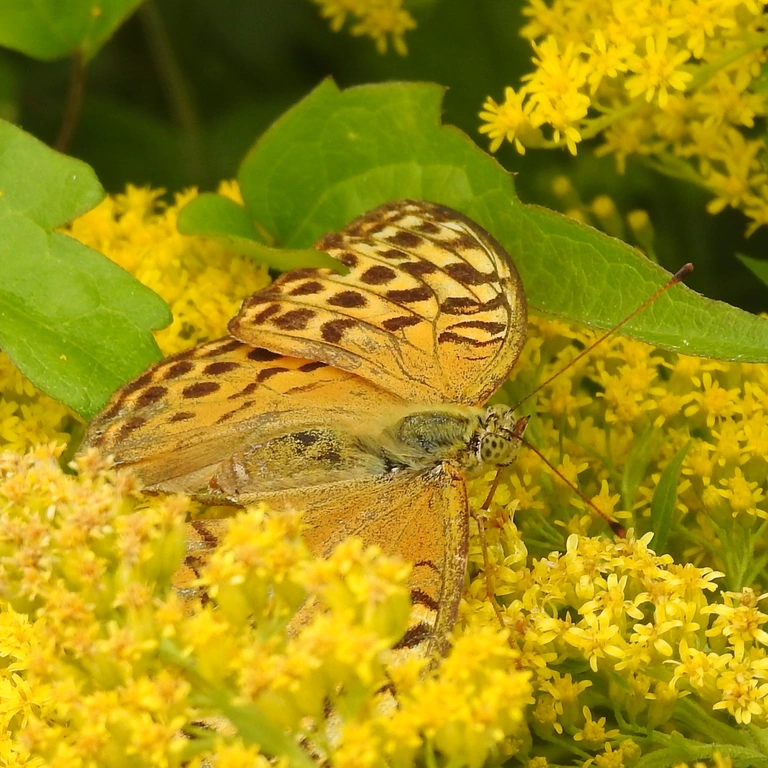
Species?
Argynnis paphia
